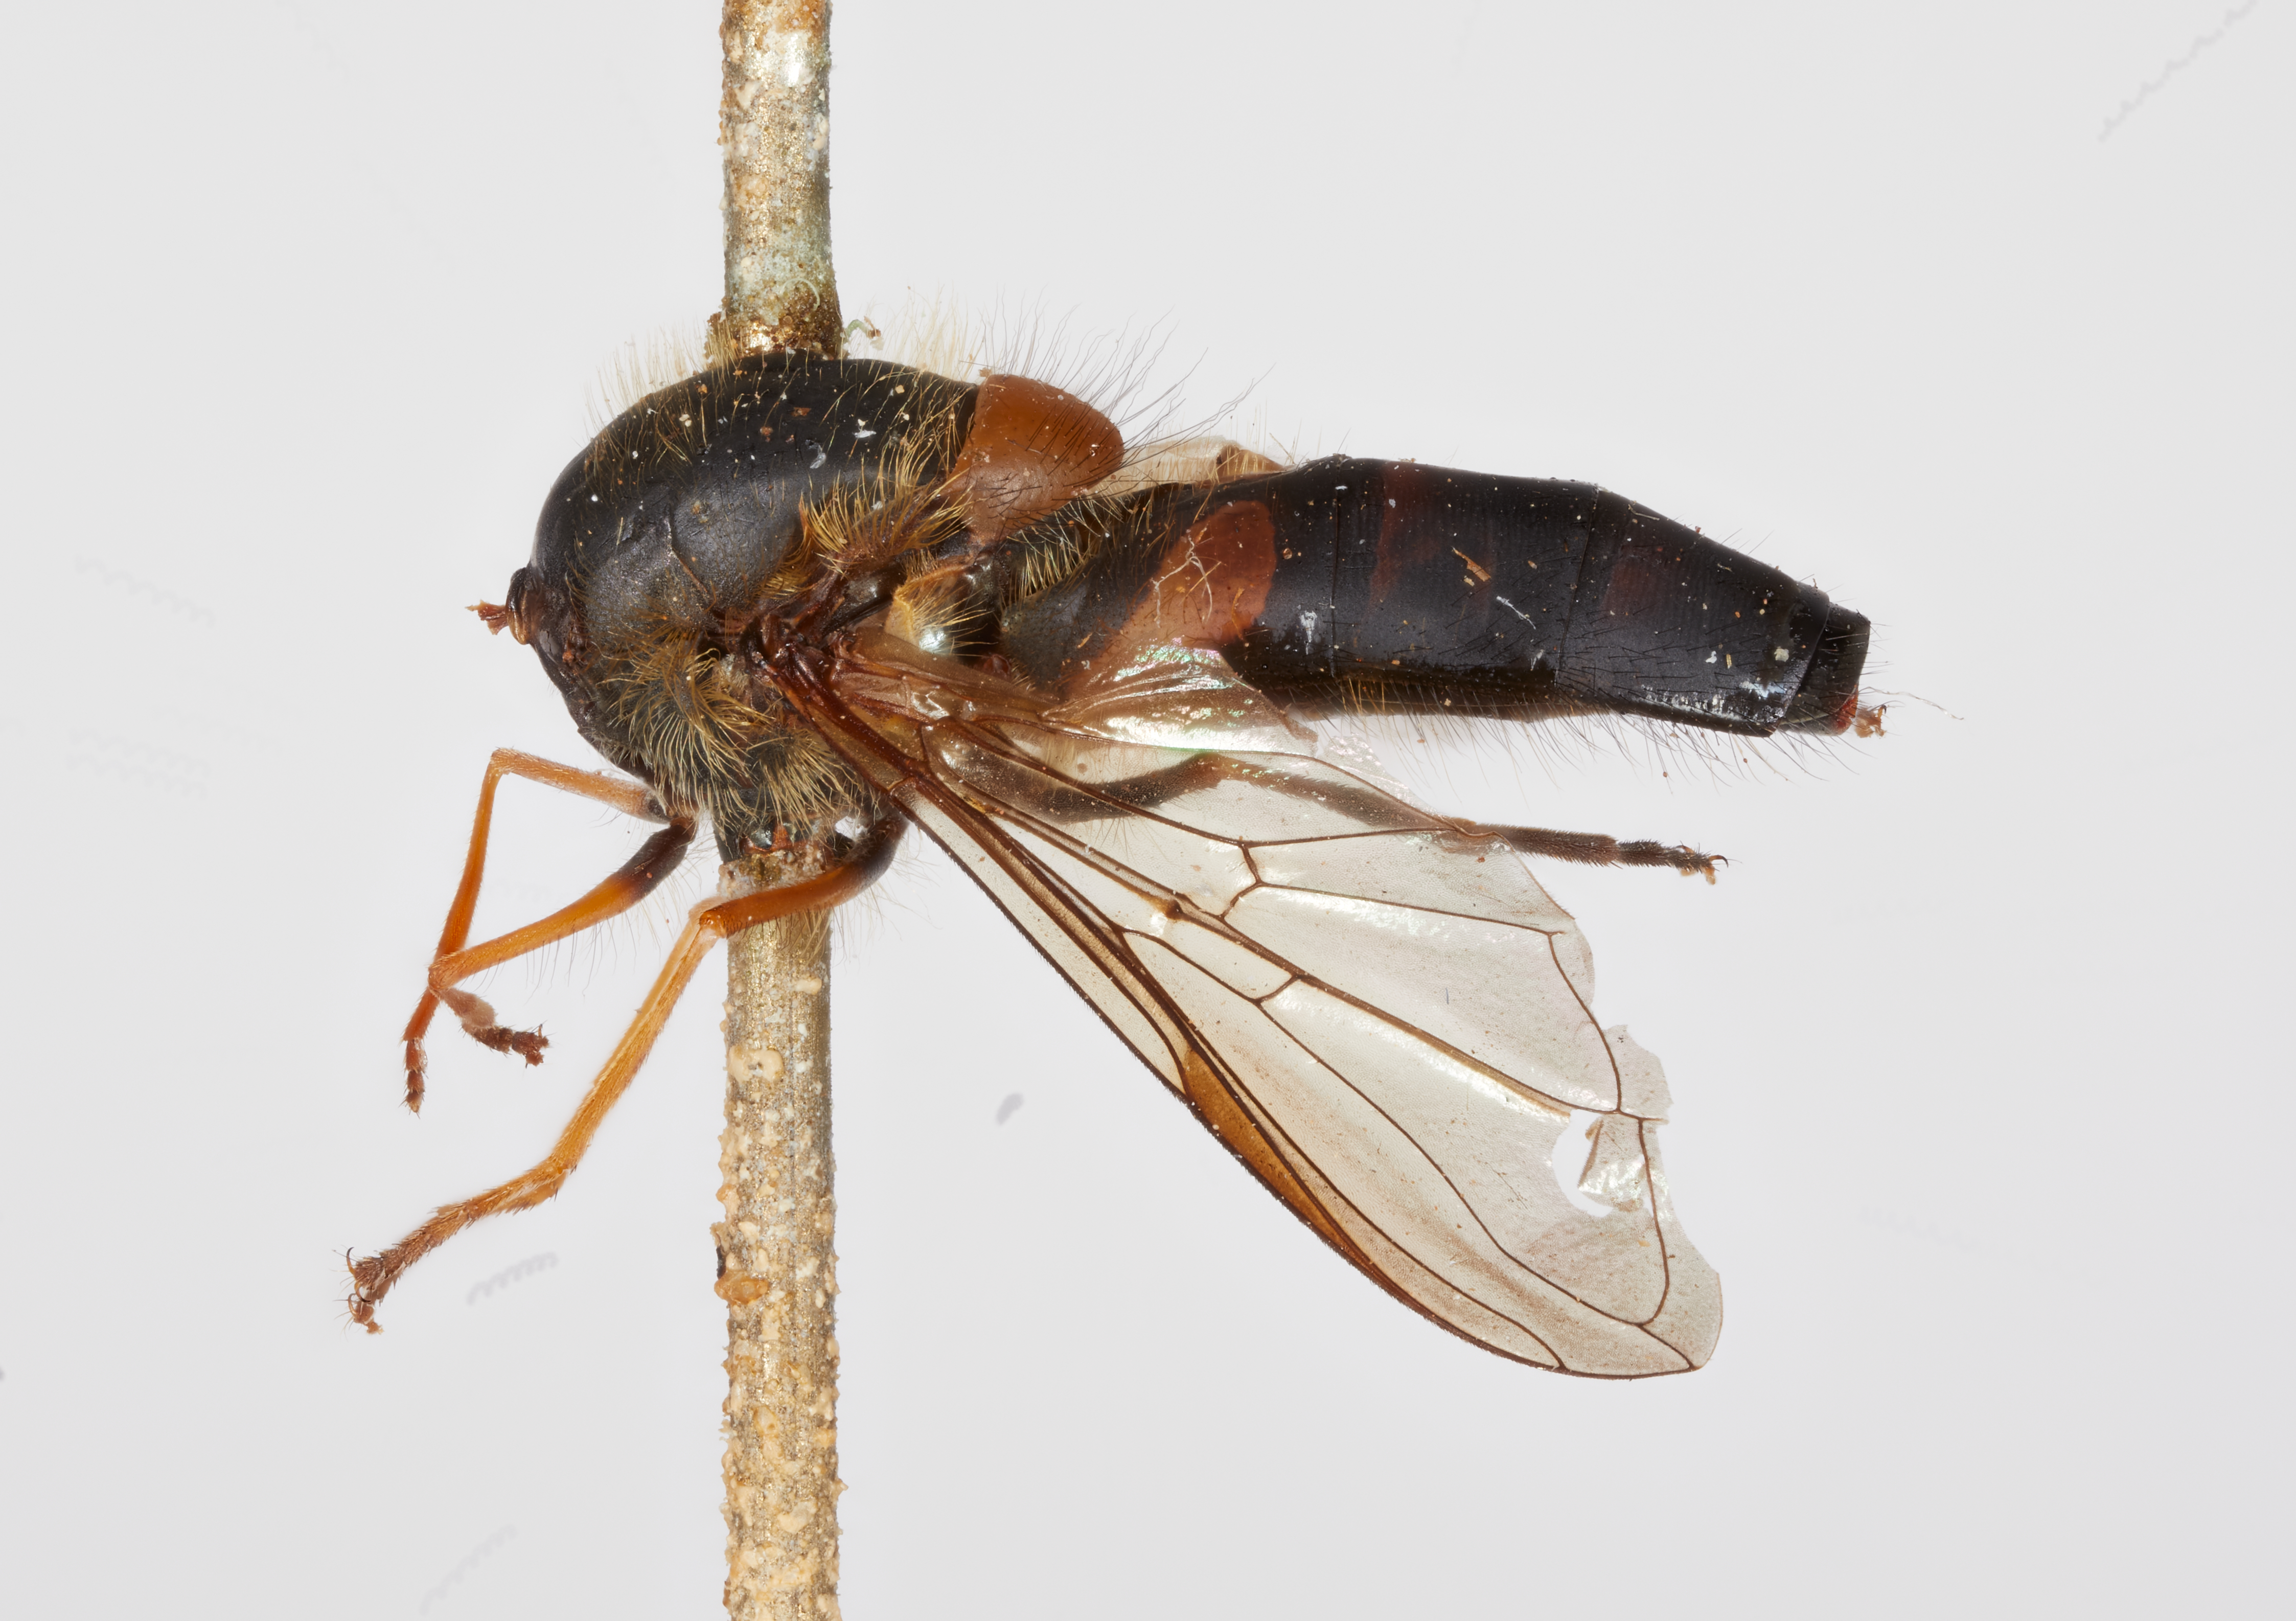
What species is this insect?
Parasyrphus thompsoni
